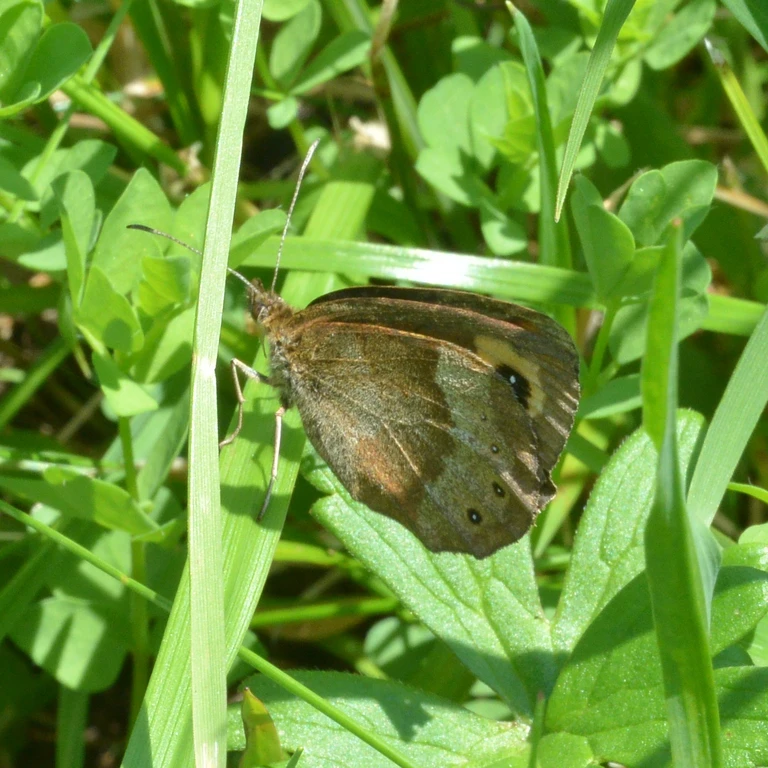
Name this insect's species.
Erebia aethiops
